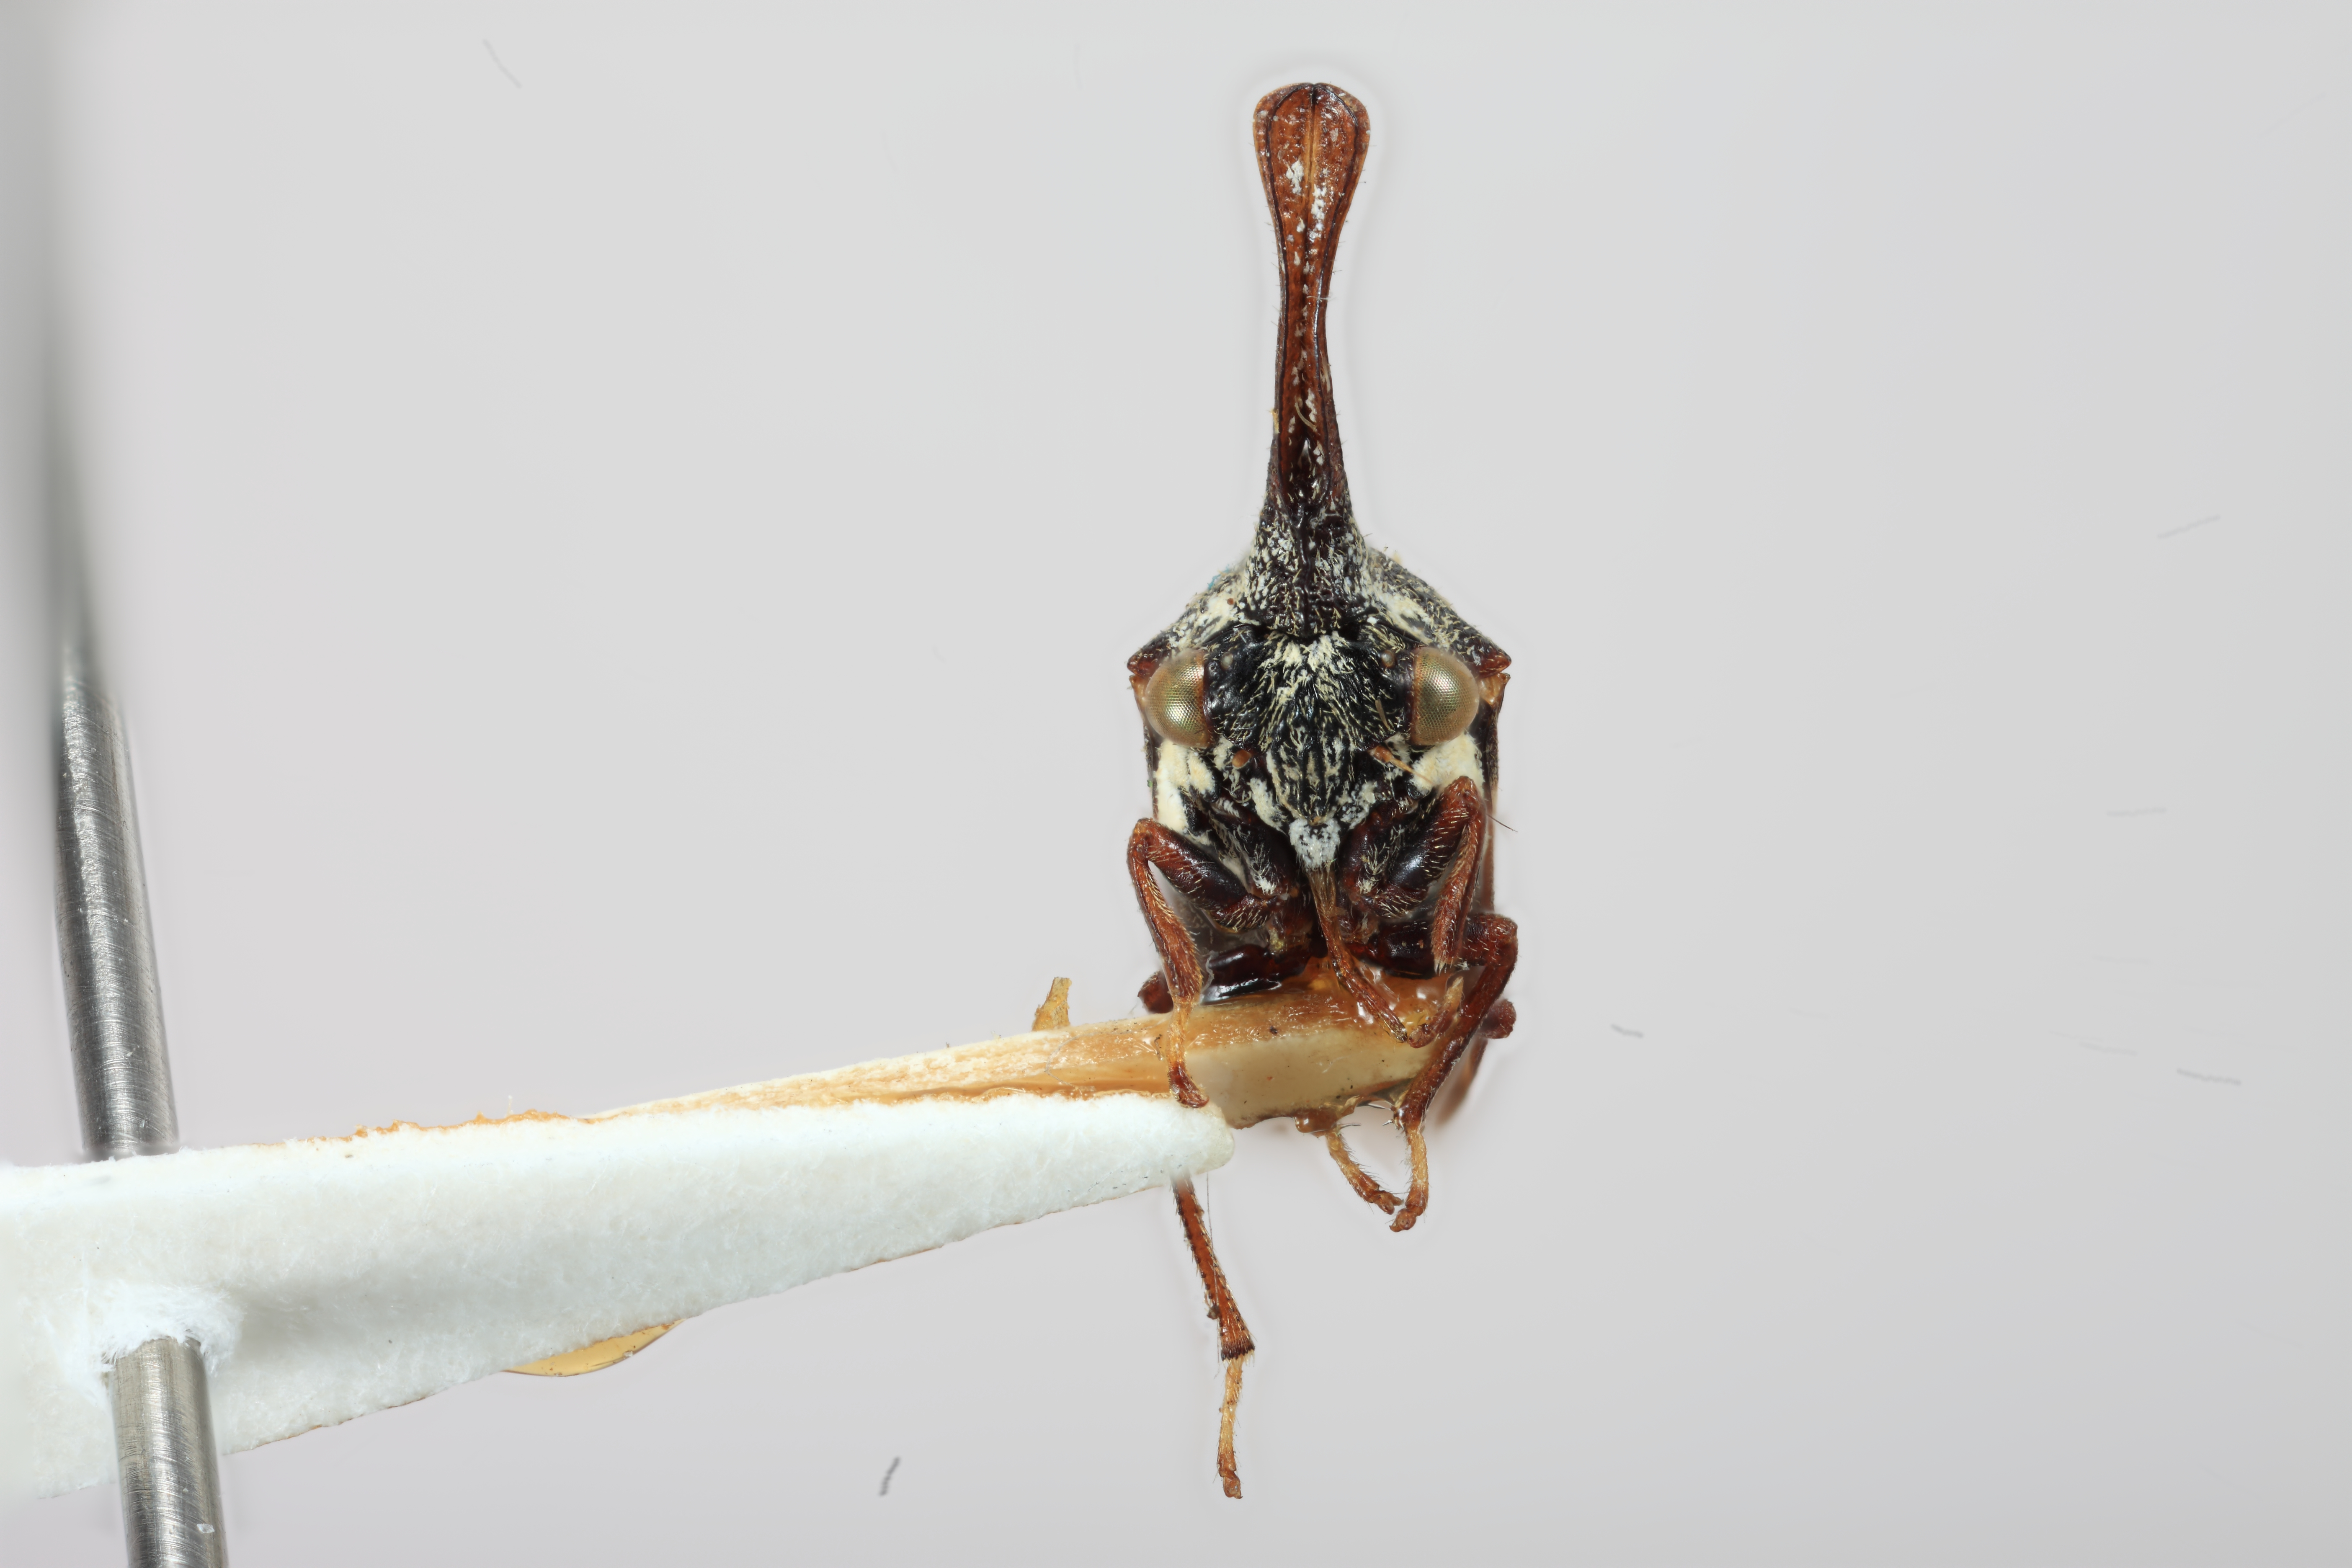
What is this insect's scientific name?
Orekthophora cornuta
